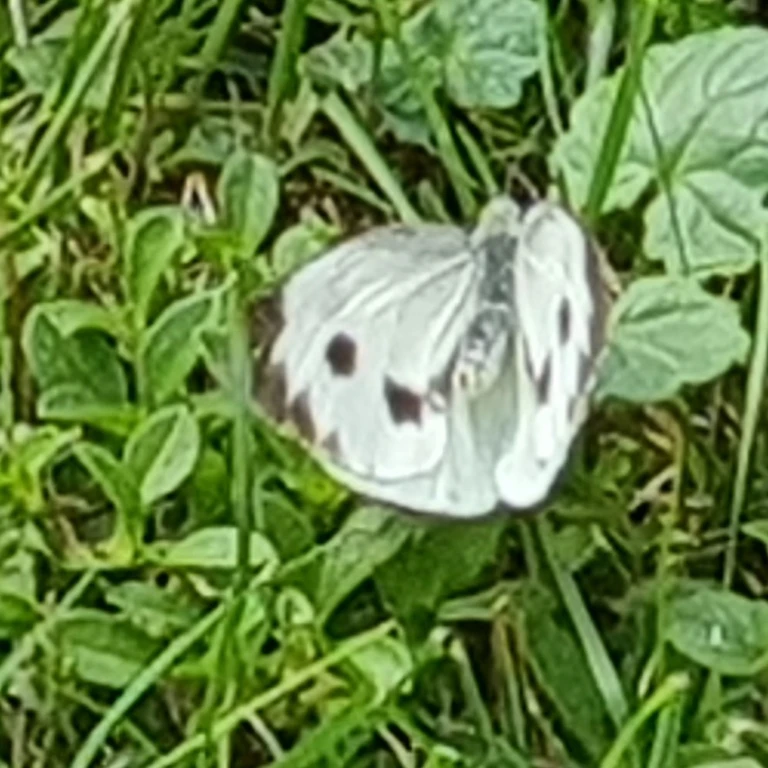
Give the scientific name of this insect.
Pieris brassicae
